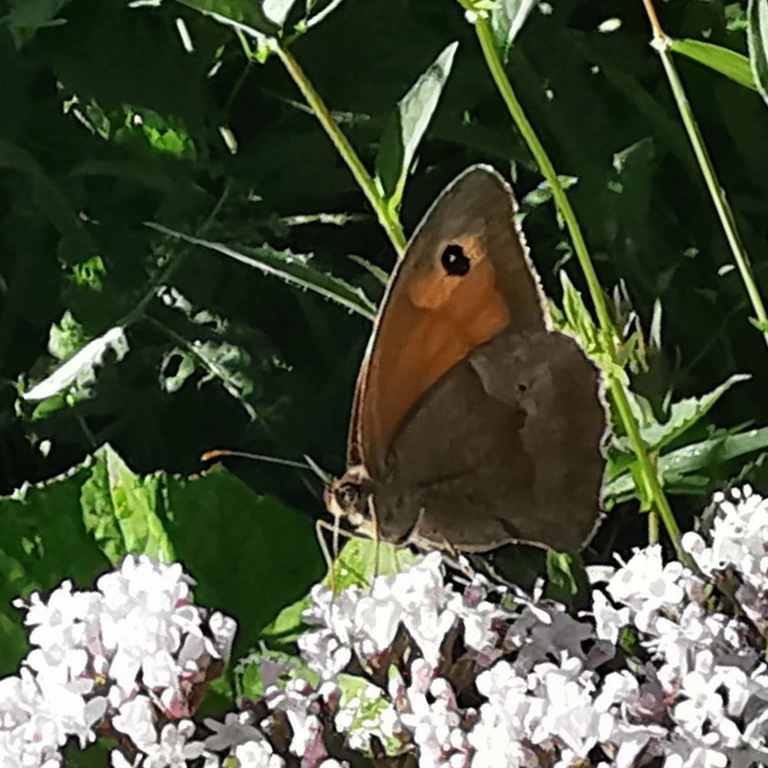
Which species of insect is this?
Maniola jurtina
